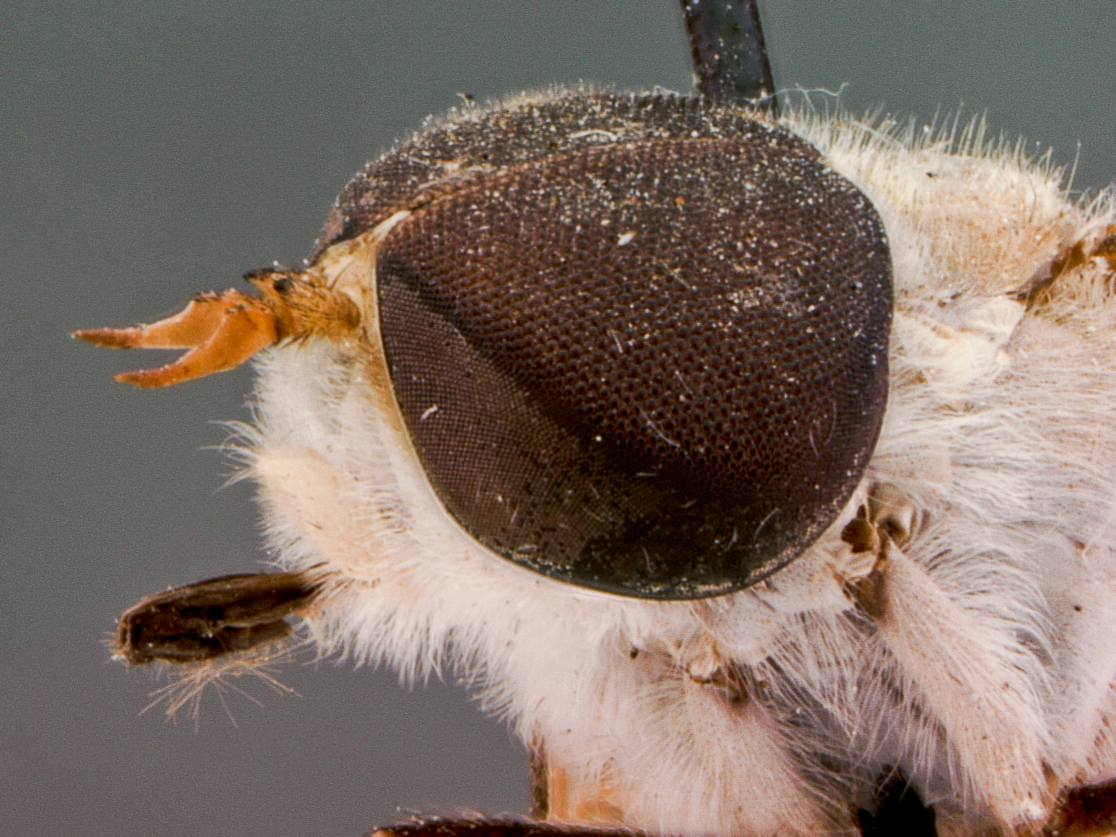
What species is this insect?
Tabanus vittiger
